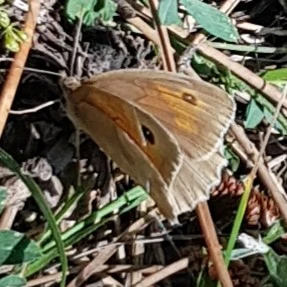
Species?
Maniola jurtina
